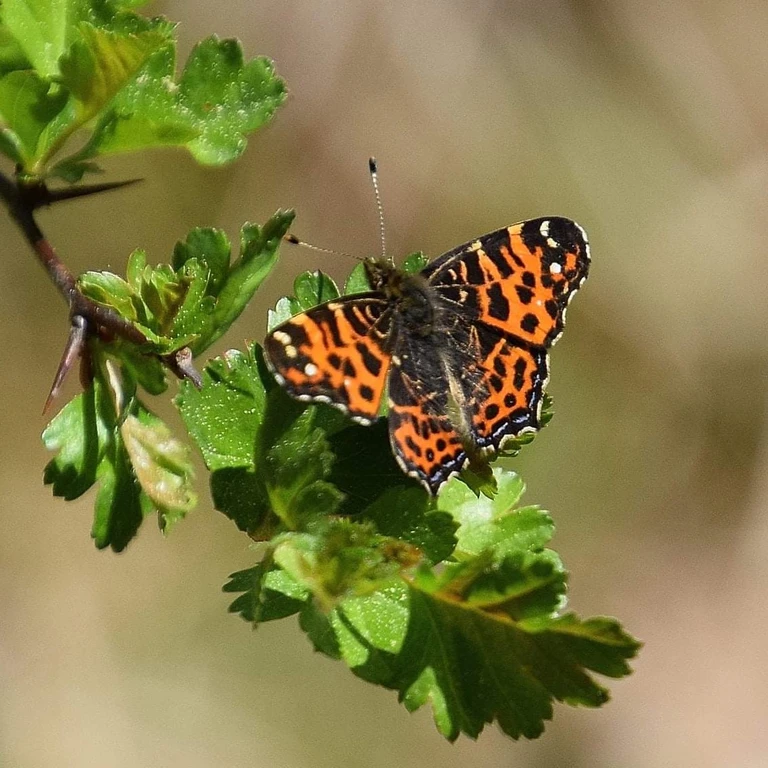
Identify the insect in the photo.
Araschnia levana
